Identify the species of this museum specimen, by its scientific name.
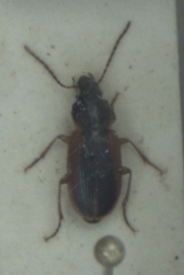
Stenolophus mixtus
